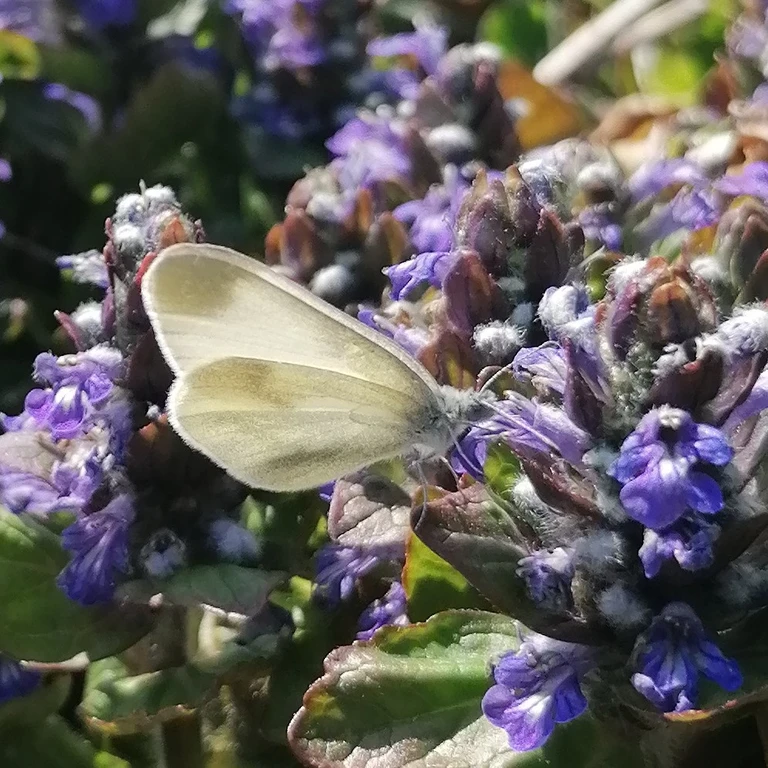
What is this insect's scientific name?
Leptidea sinapis/juvernica
